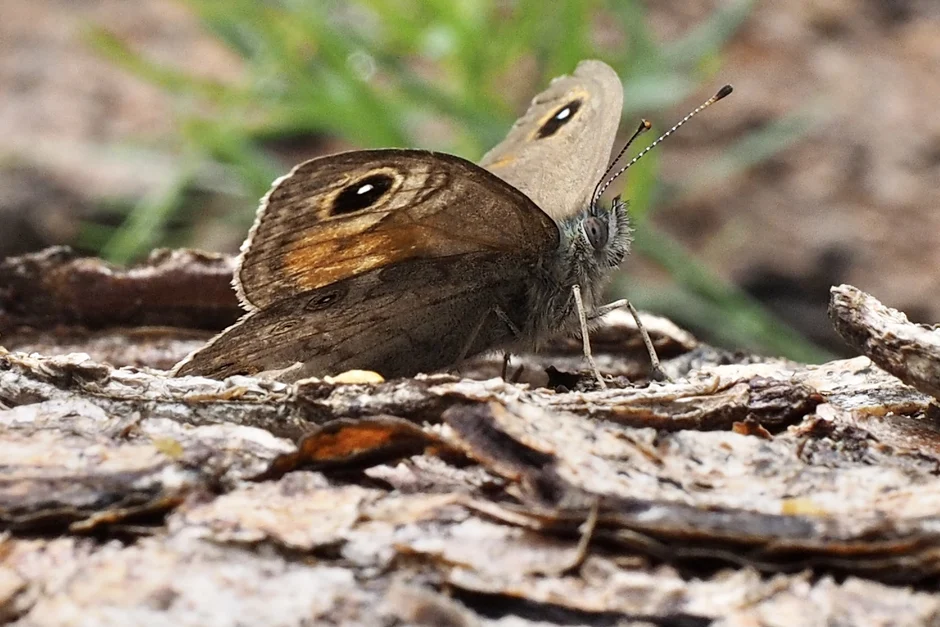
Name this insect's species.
Lasiommata maera (also Pararge maera)
